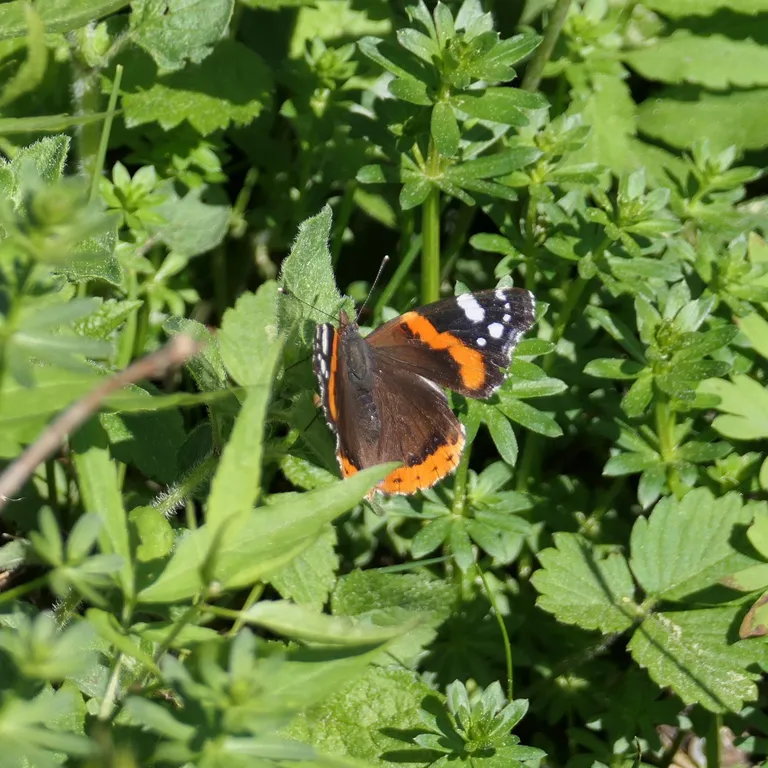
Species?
Vanessa atalanta
